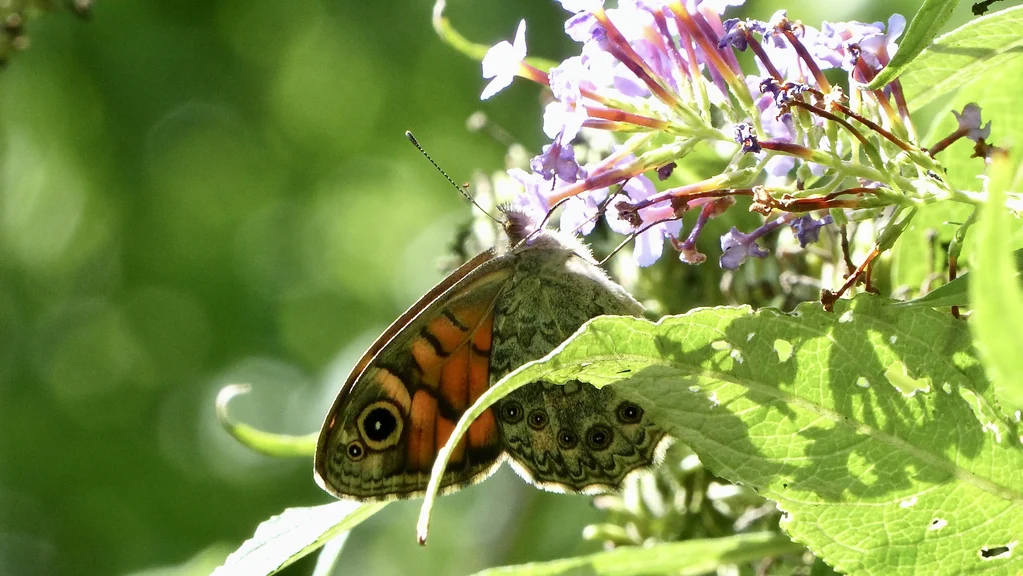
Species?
Lasiommata megera (also Pararge megera)
